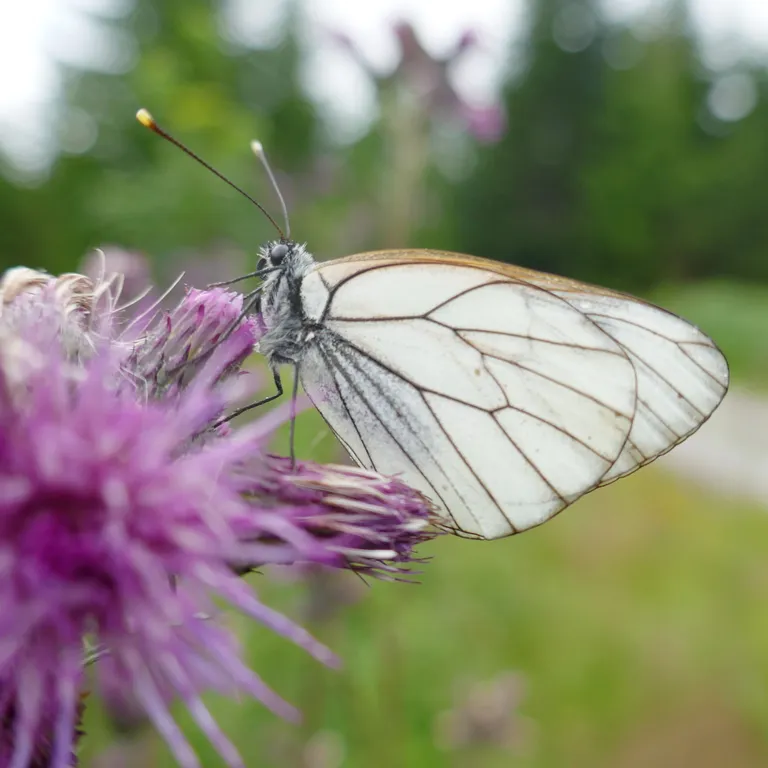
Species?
Aporia crataegi
